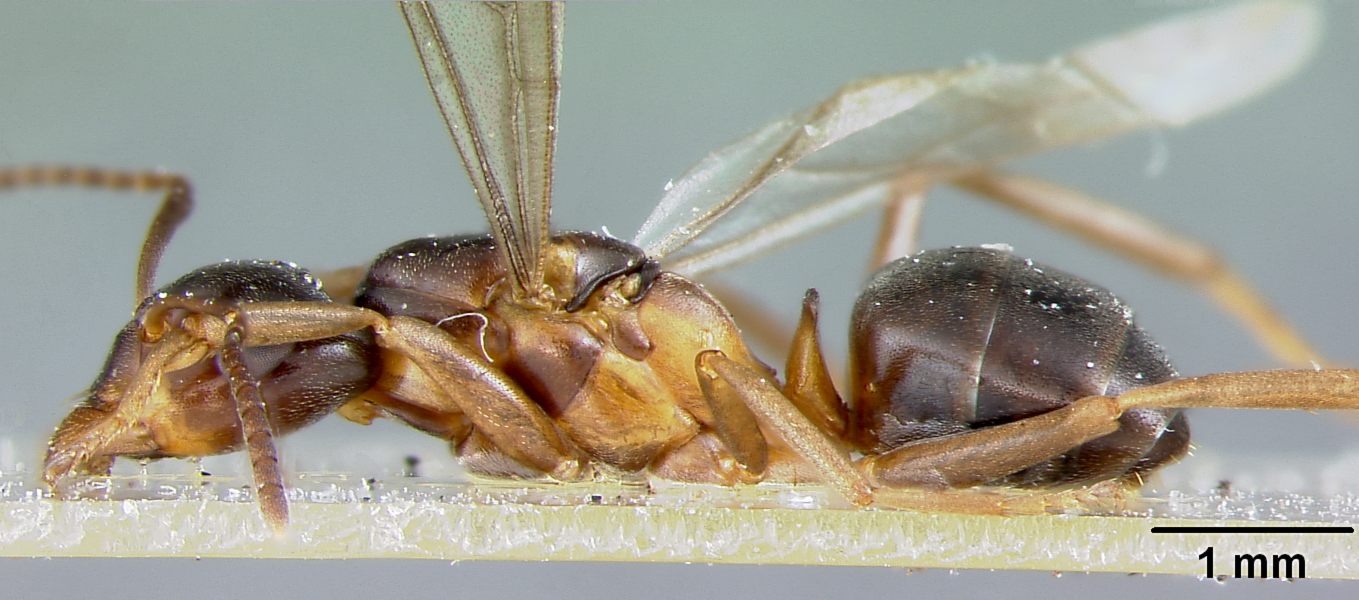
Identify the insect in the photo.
Formica naefi
